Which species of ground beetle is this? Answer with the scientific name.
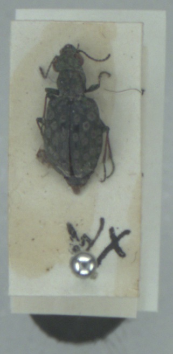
Elaphrus riparius
